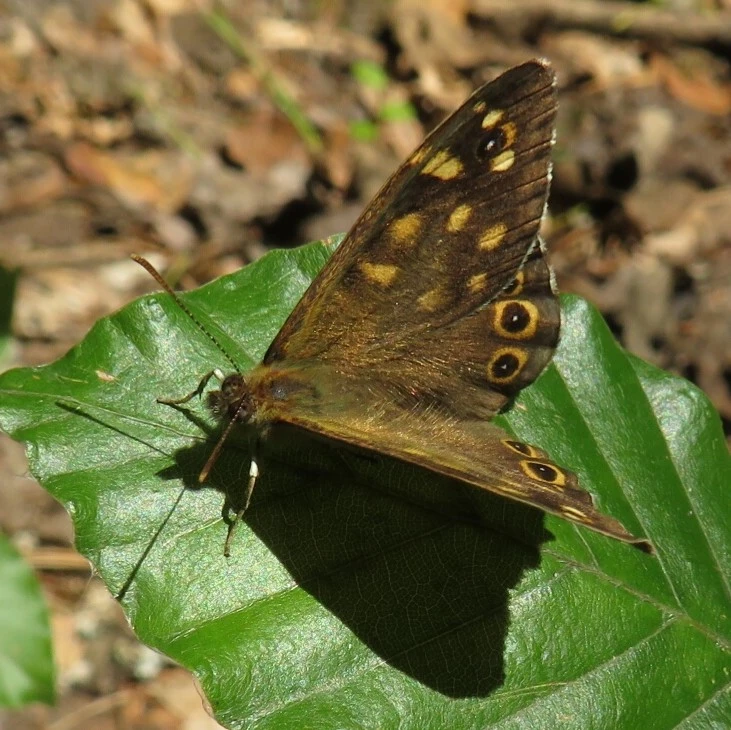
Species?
Pararge aegeria
